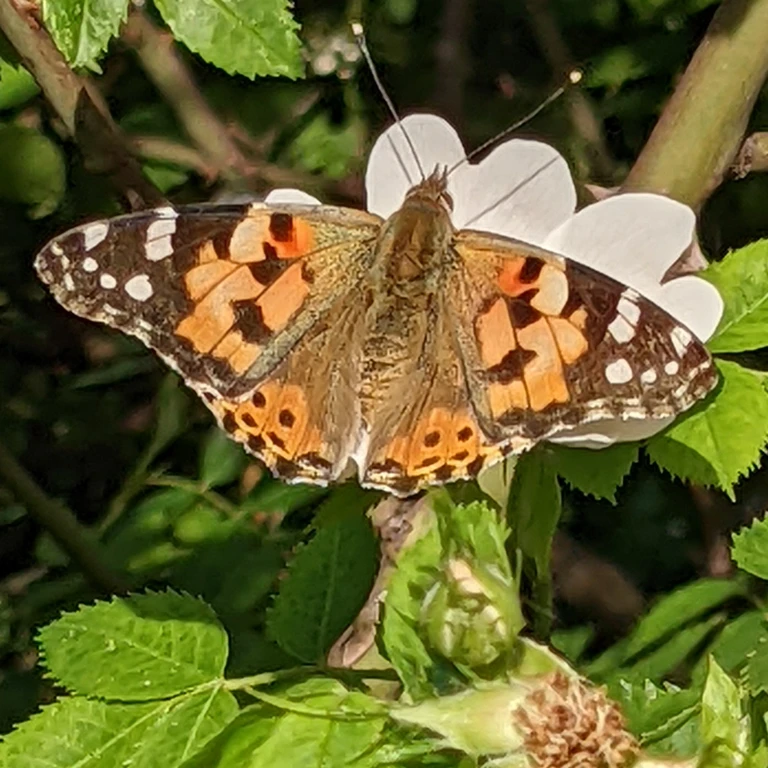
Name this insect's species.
Vanessa cardui
